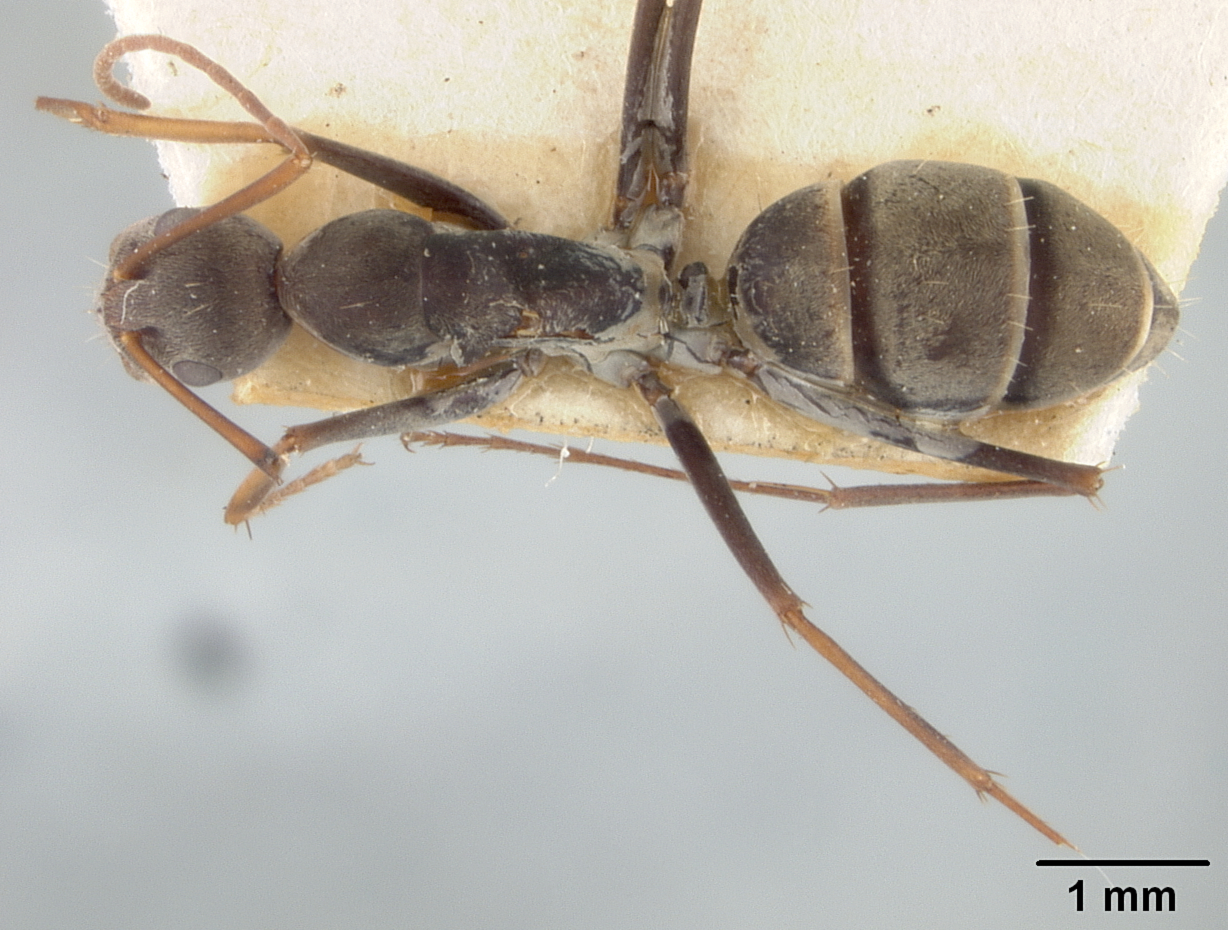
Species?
Camponotus maculatus
